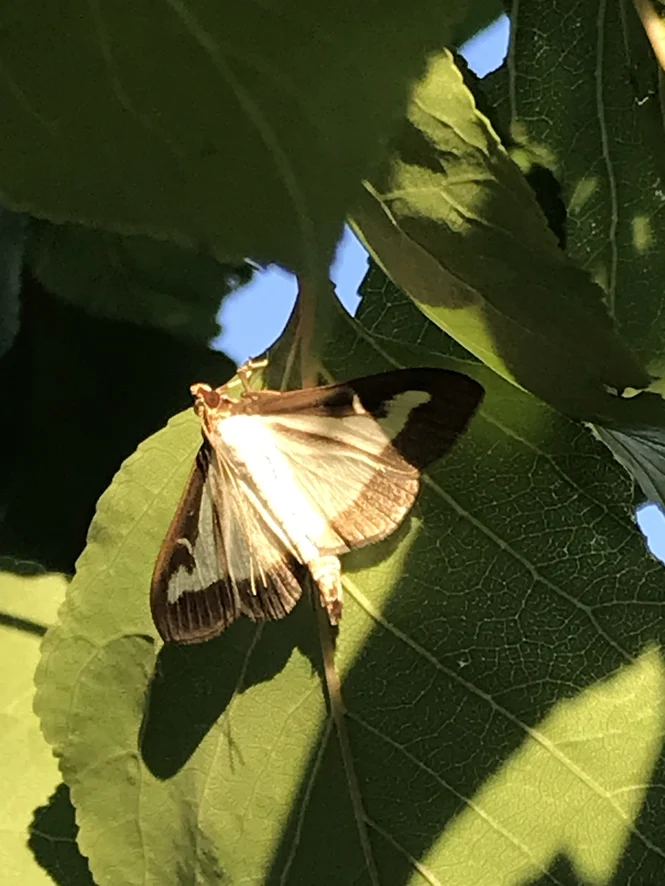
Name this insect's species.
Cydalima perspectalis
